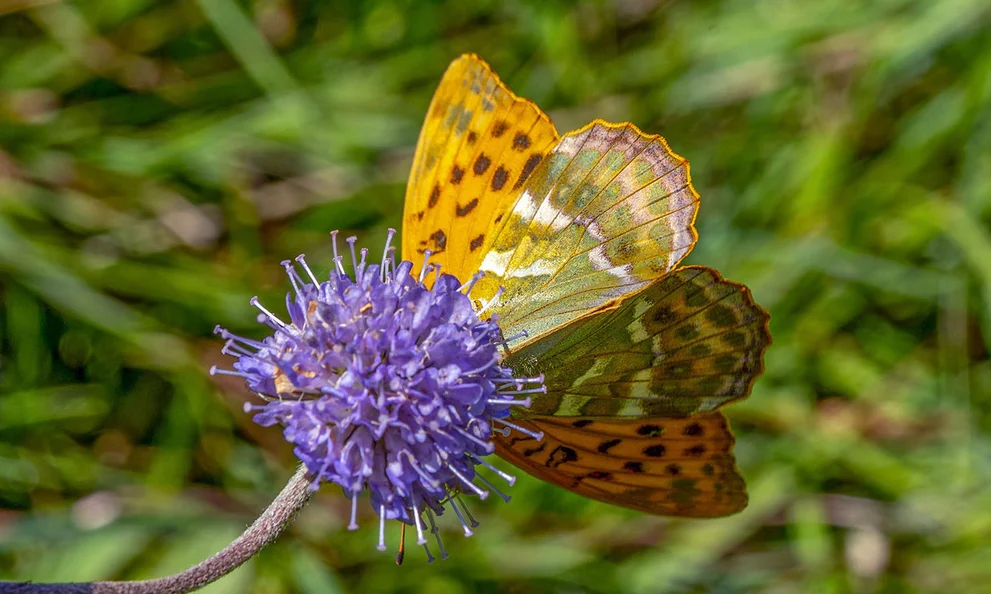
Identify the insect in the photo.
Argynnis paphia
